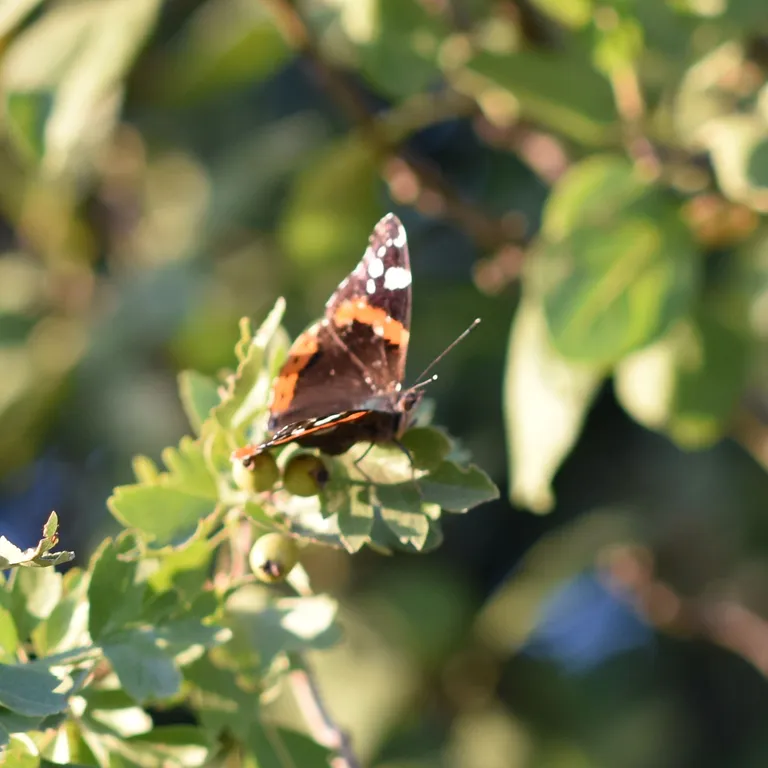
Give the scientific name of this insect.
Vanessa atalanta
